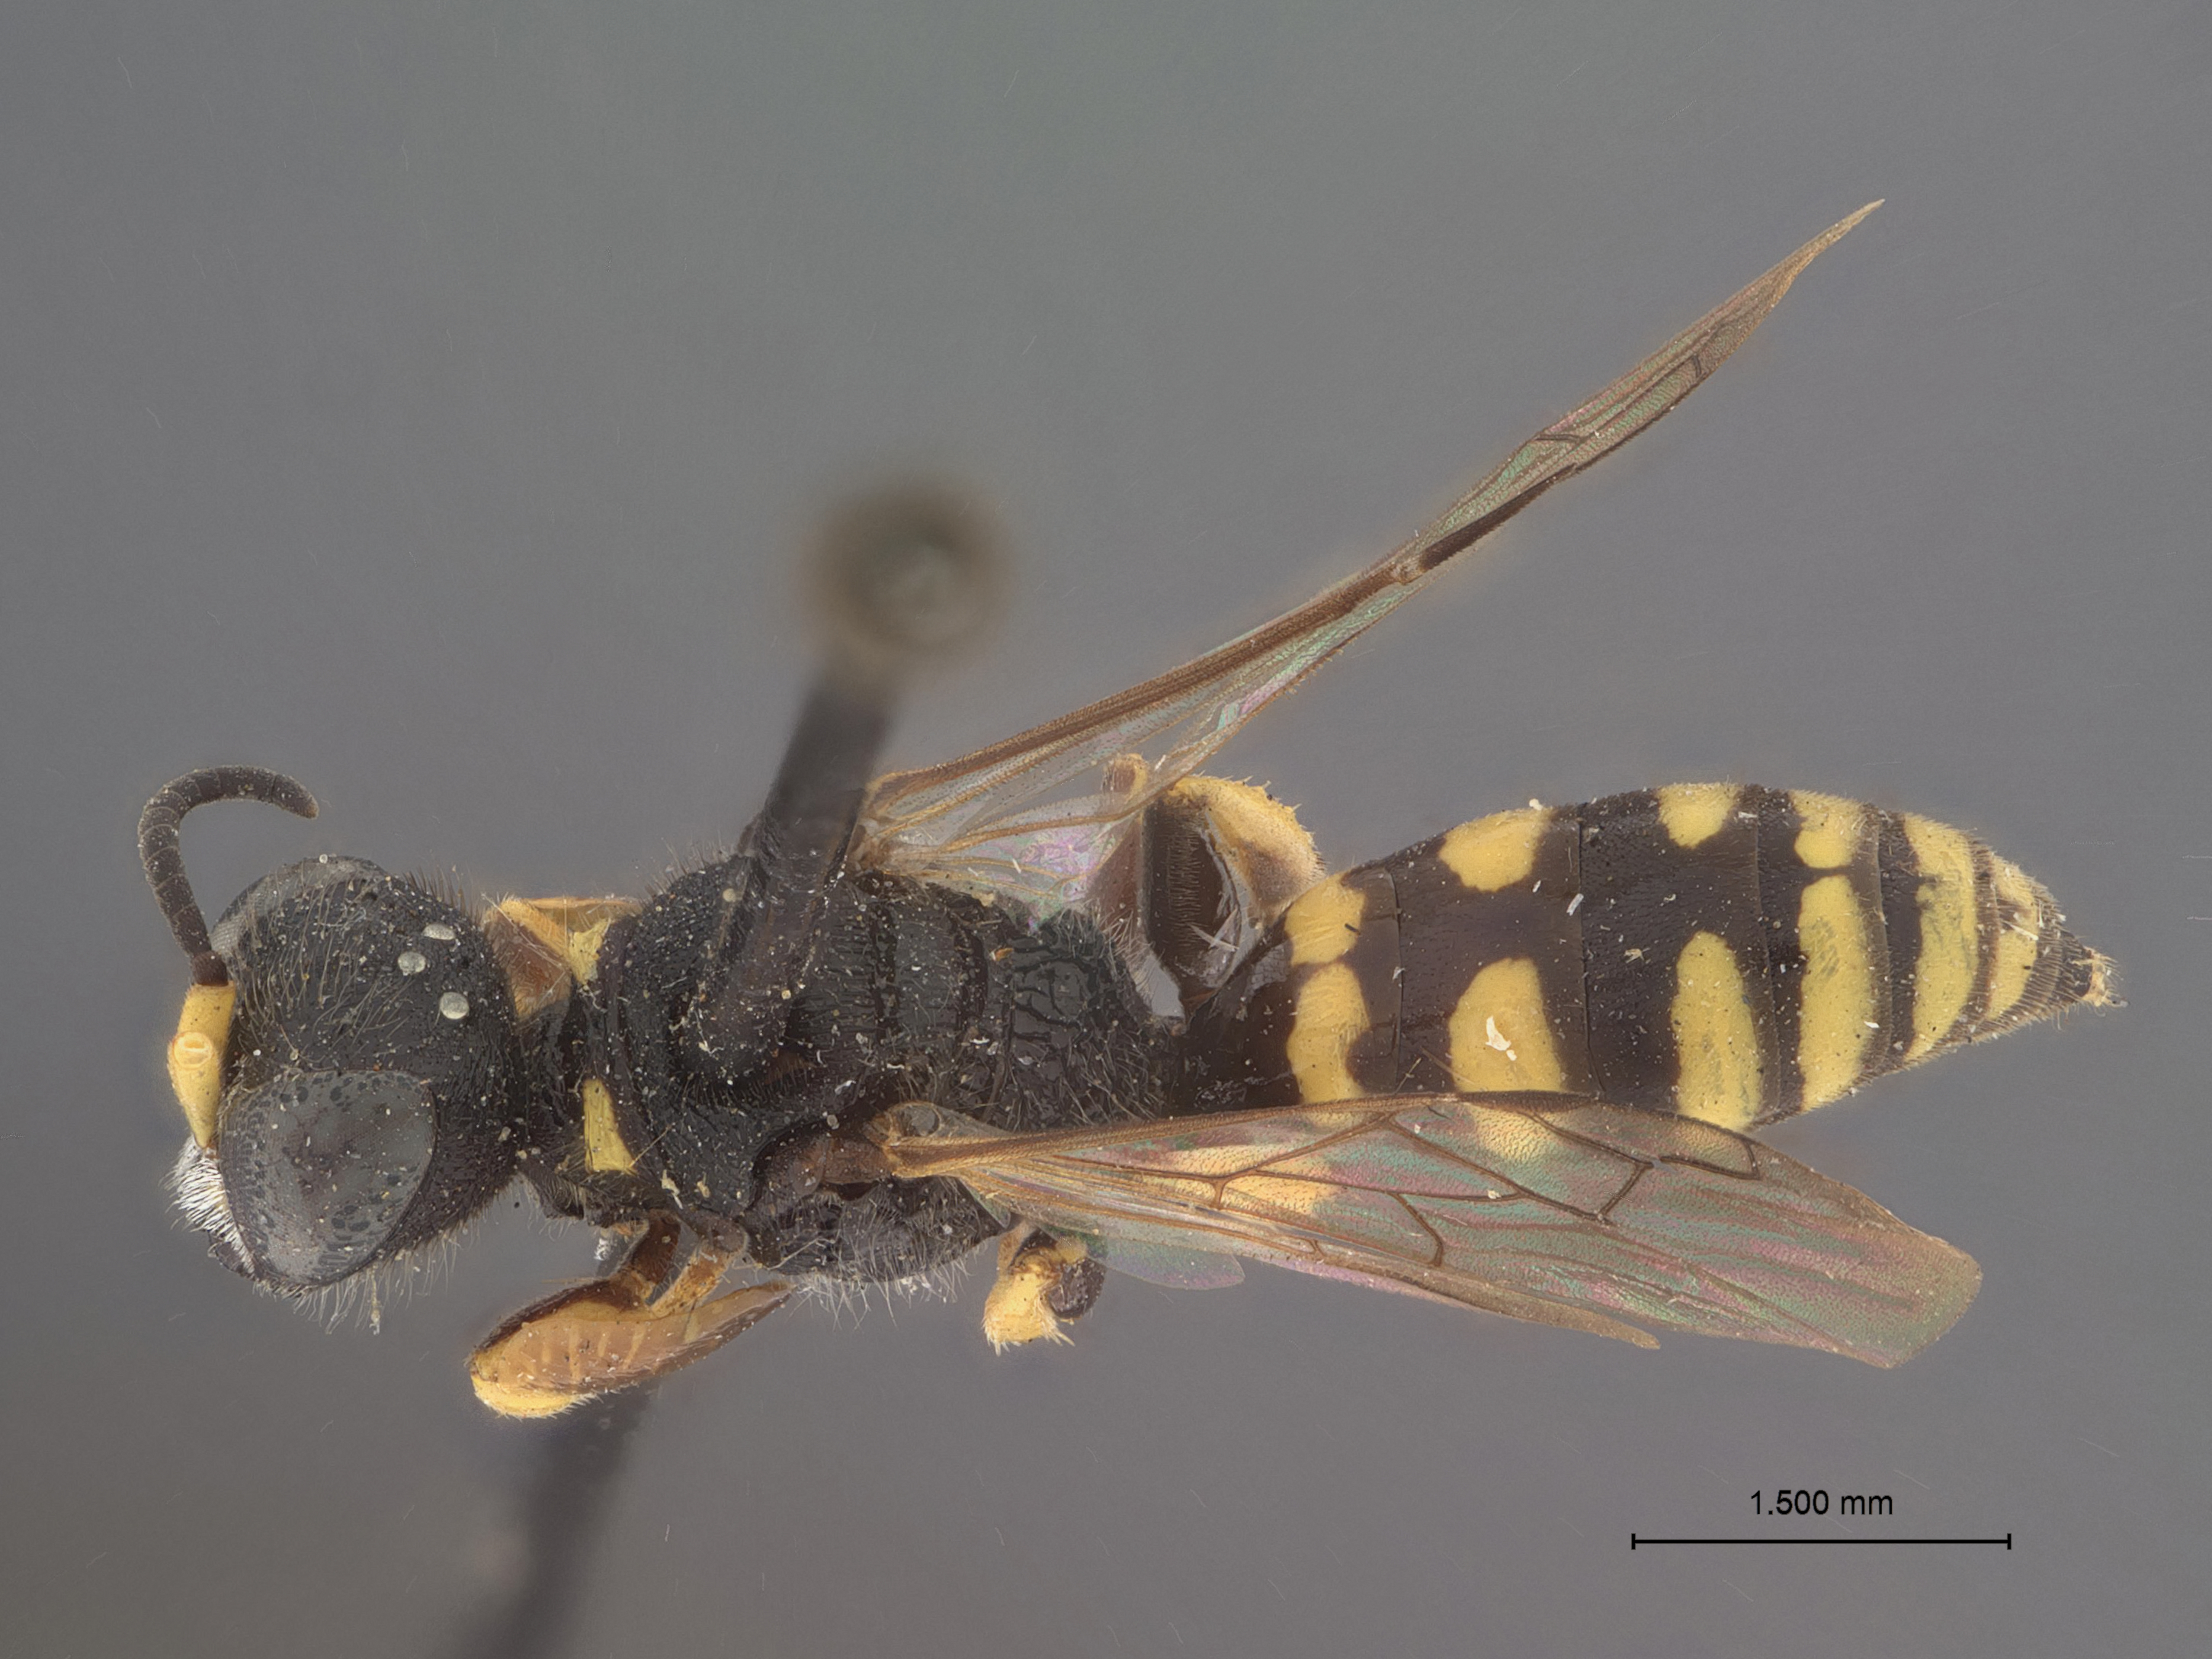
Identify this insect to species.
Thyreopus vierecki (also Entomopepla vorda)
